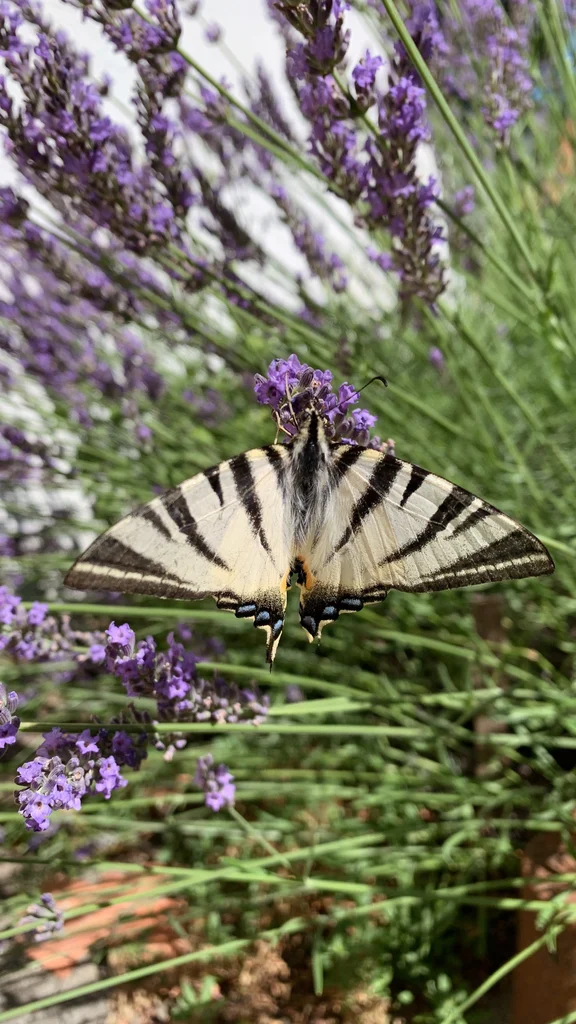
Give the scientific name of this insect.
Iphiclides podalirius
